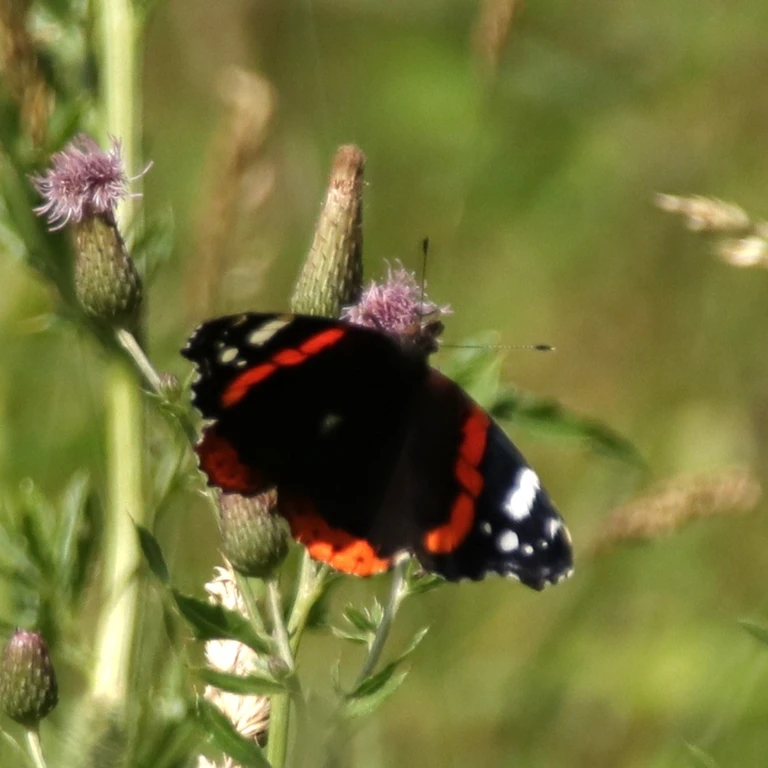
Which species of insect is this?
Vanessa atalanta
